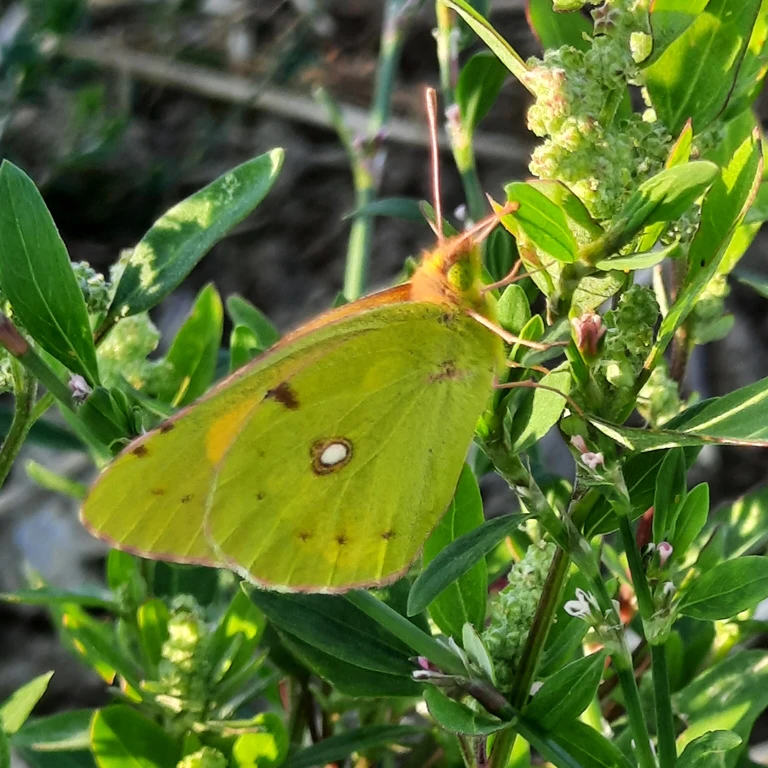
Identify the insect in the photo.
Colias croceus
